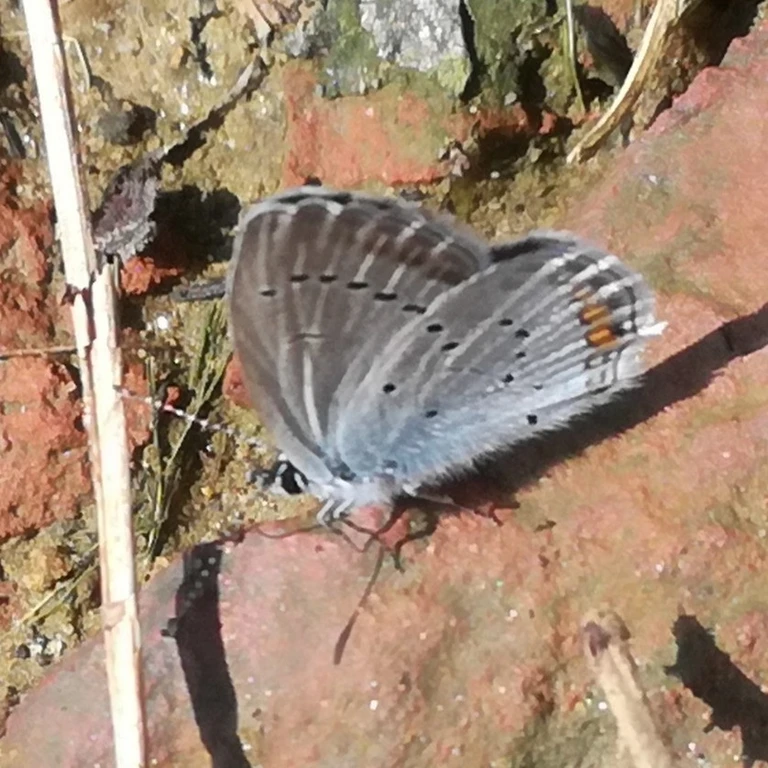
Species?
Cupido argiades (also Elkalyce argiades)
